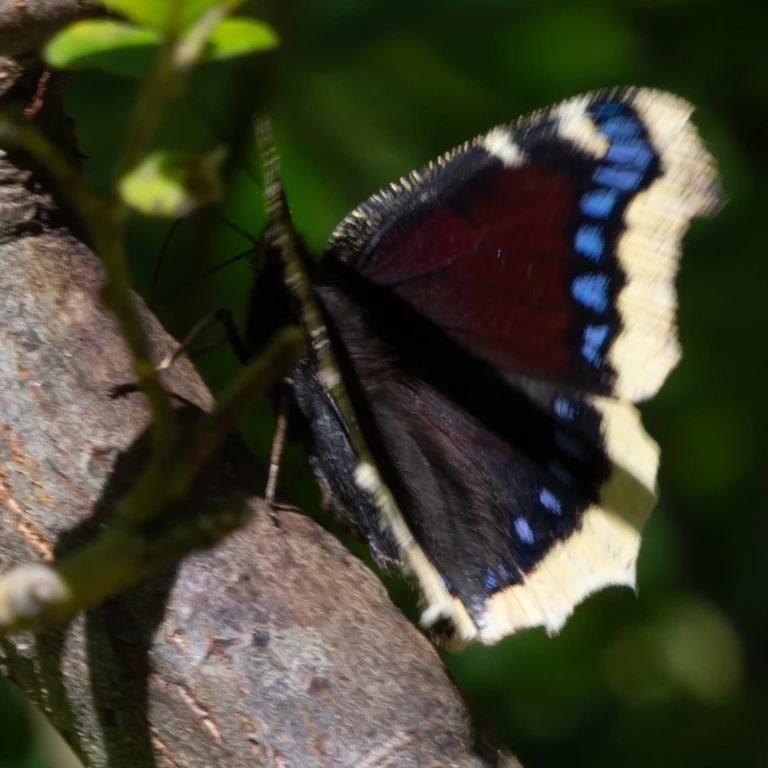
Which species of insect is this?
Nymphalis antiopa
